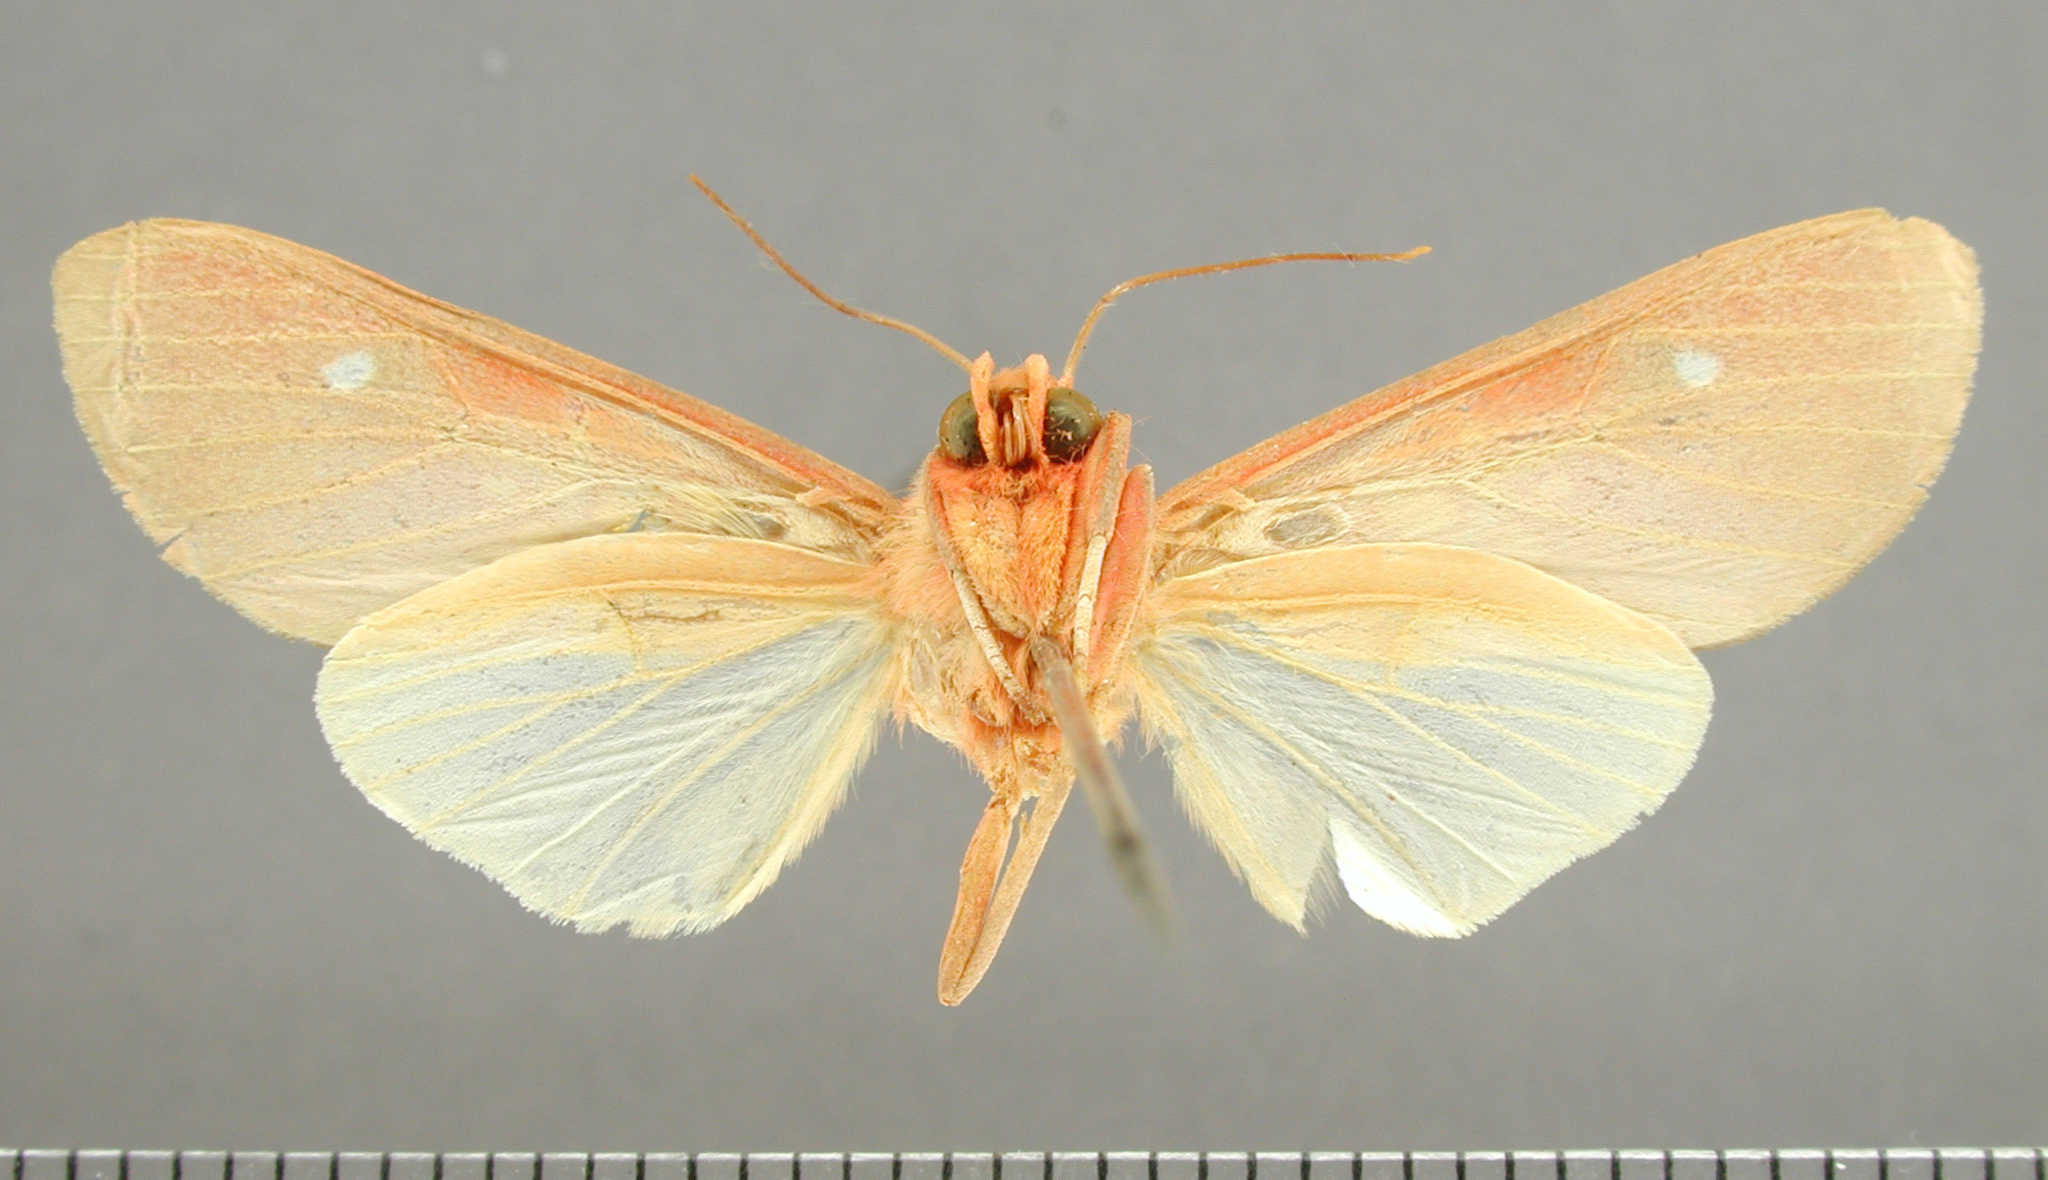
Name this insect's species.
Melese monima
